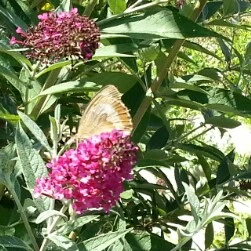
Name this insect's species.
Maniola jurtina
